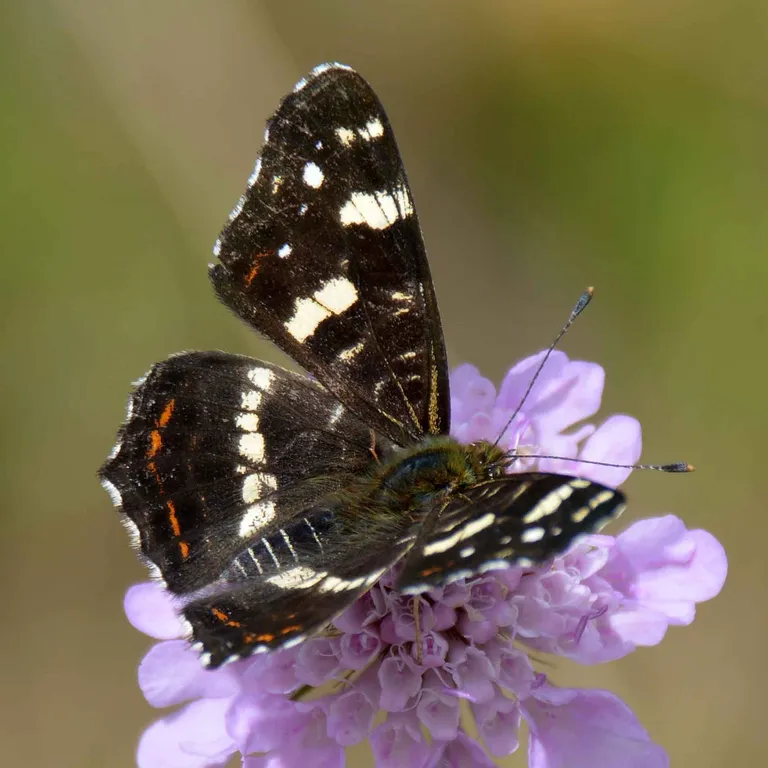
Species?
Araschnia levana
